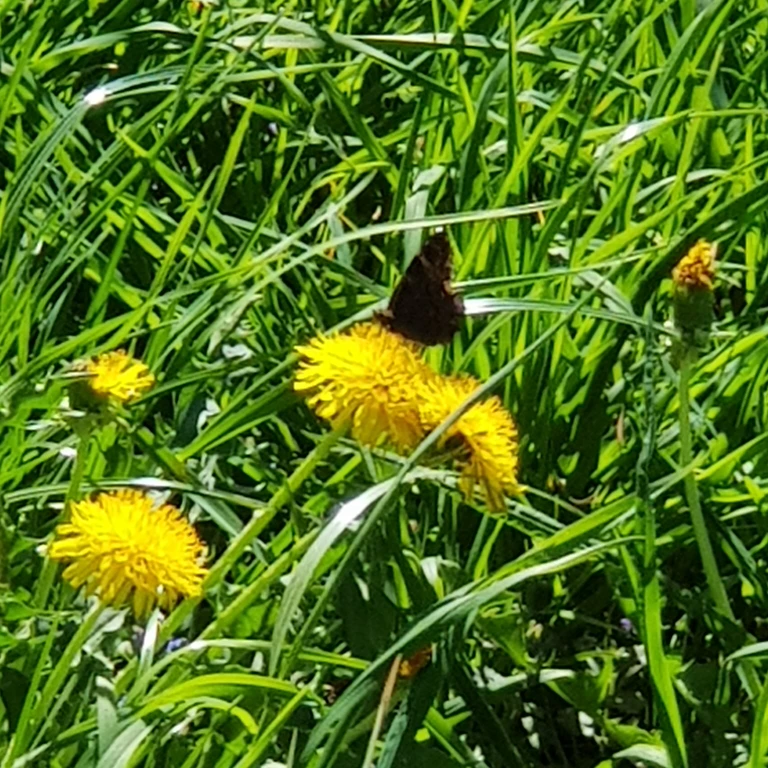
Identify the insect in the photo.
Aglais io
